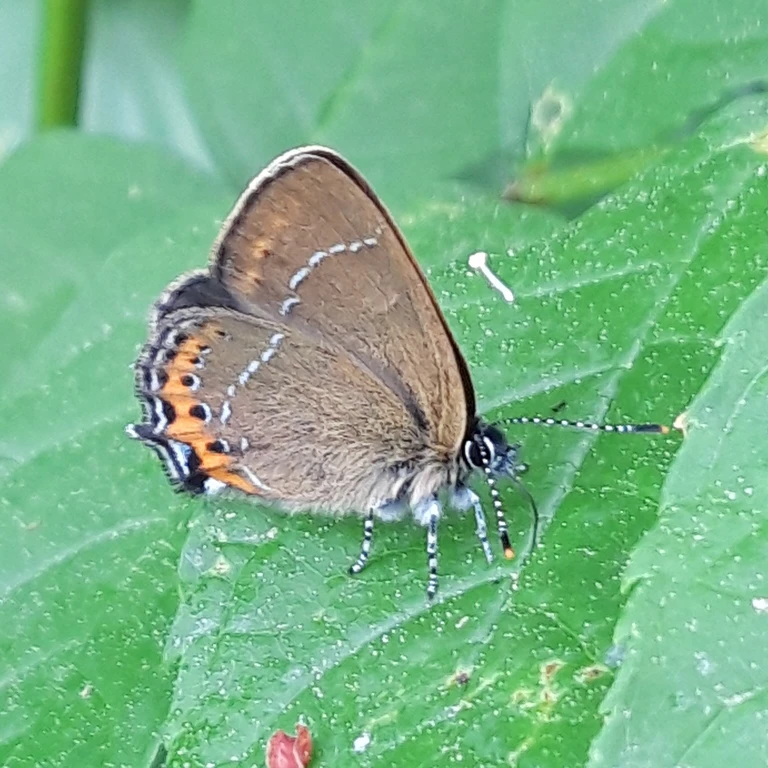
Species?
Satyrium pruni (also Fixsenia pruni)
